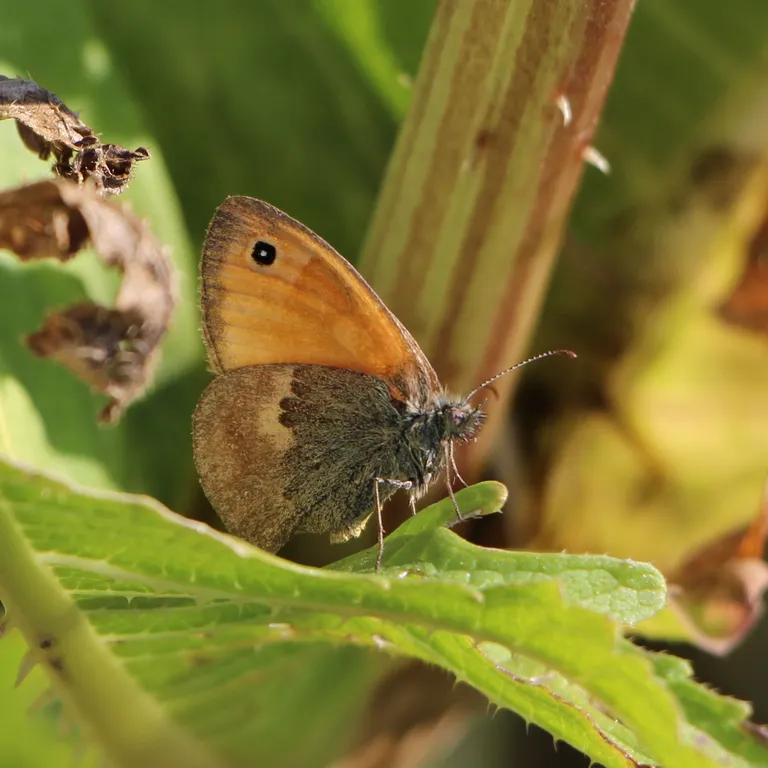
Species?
Coenonympha pamphilus
